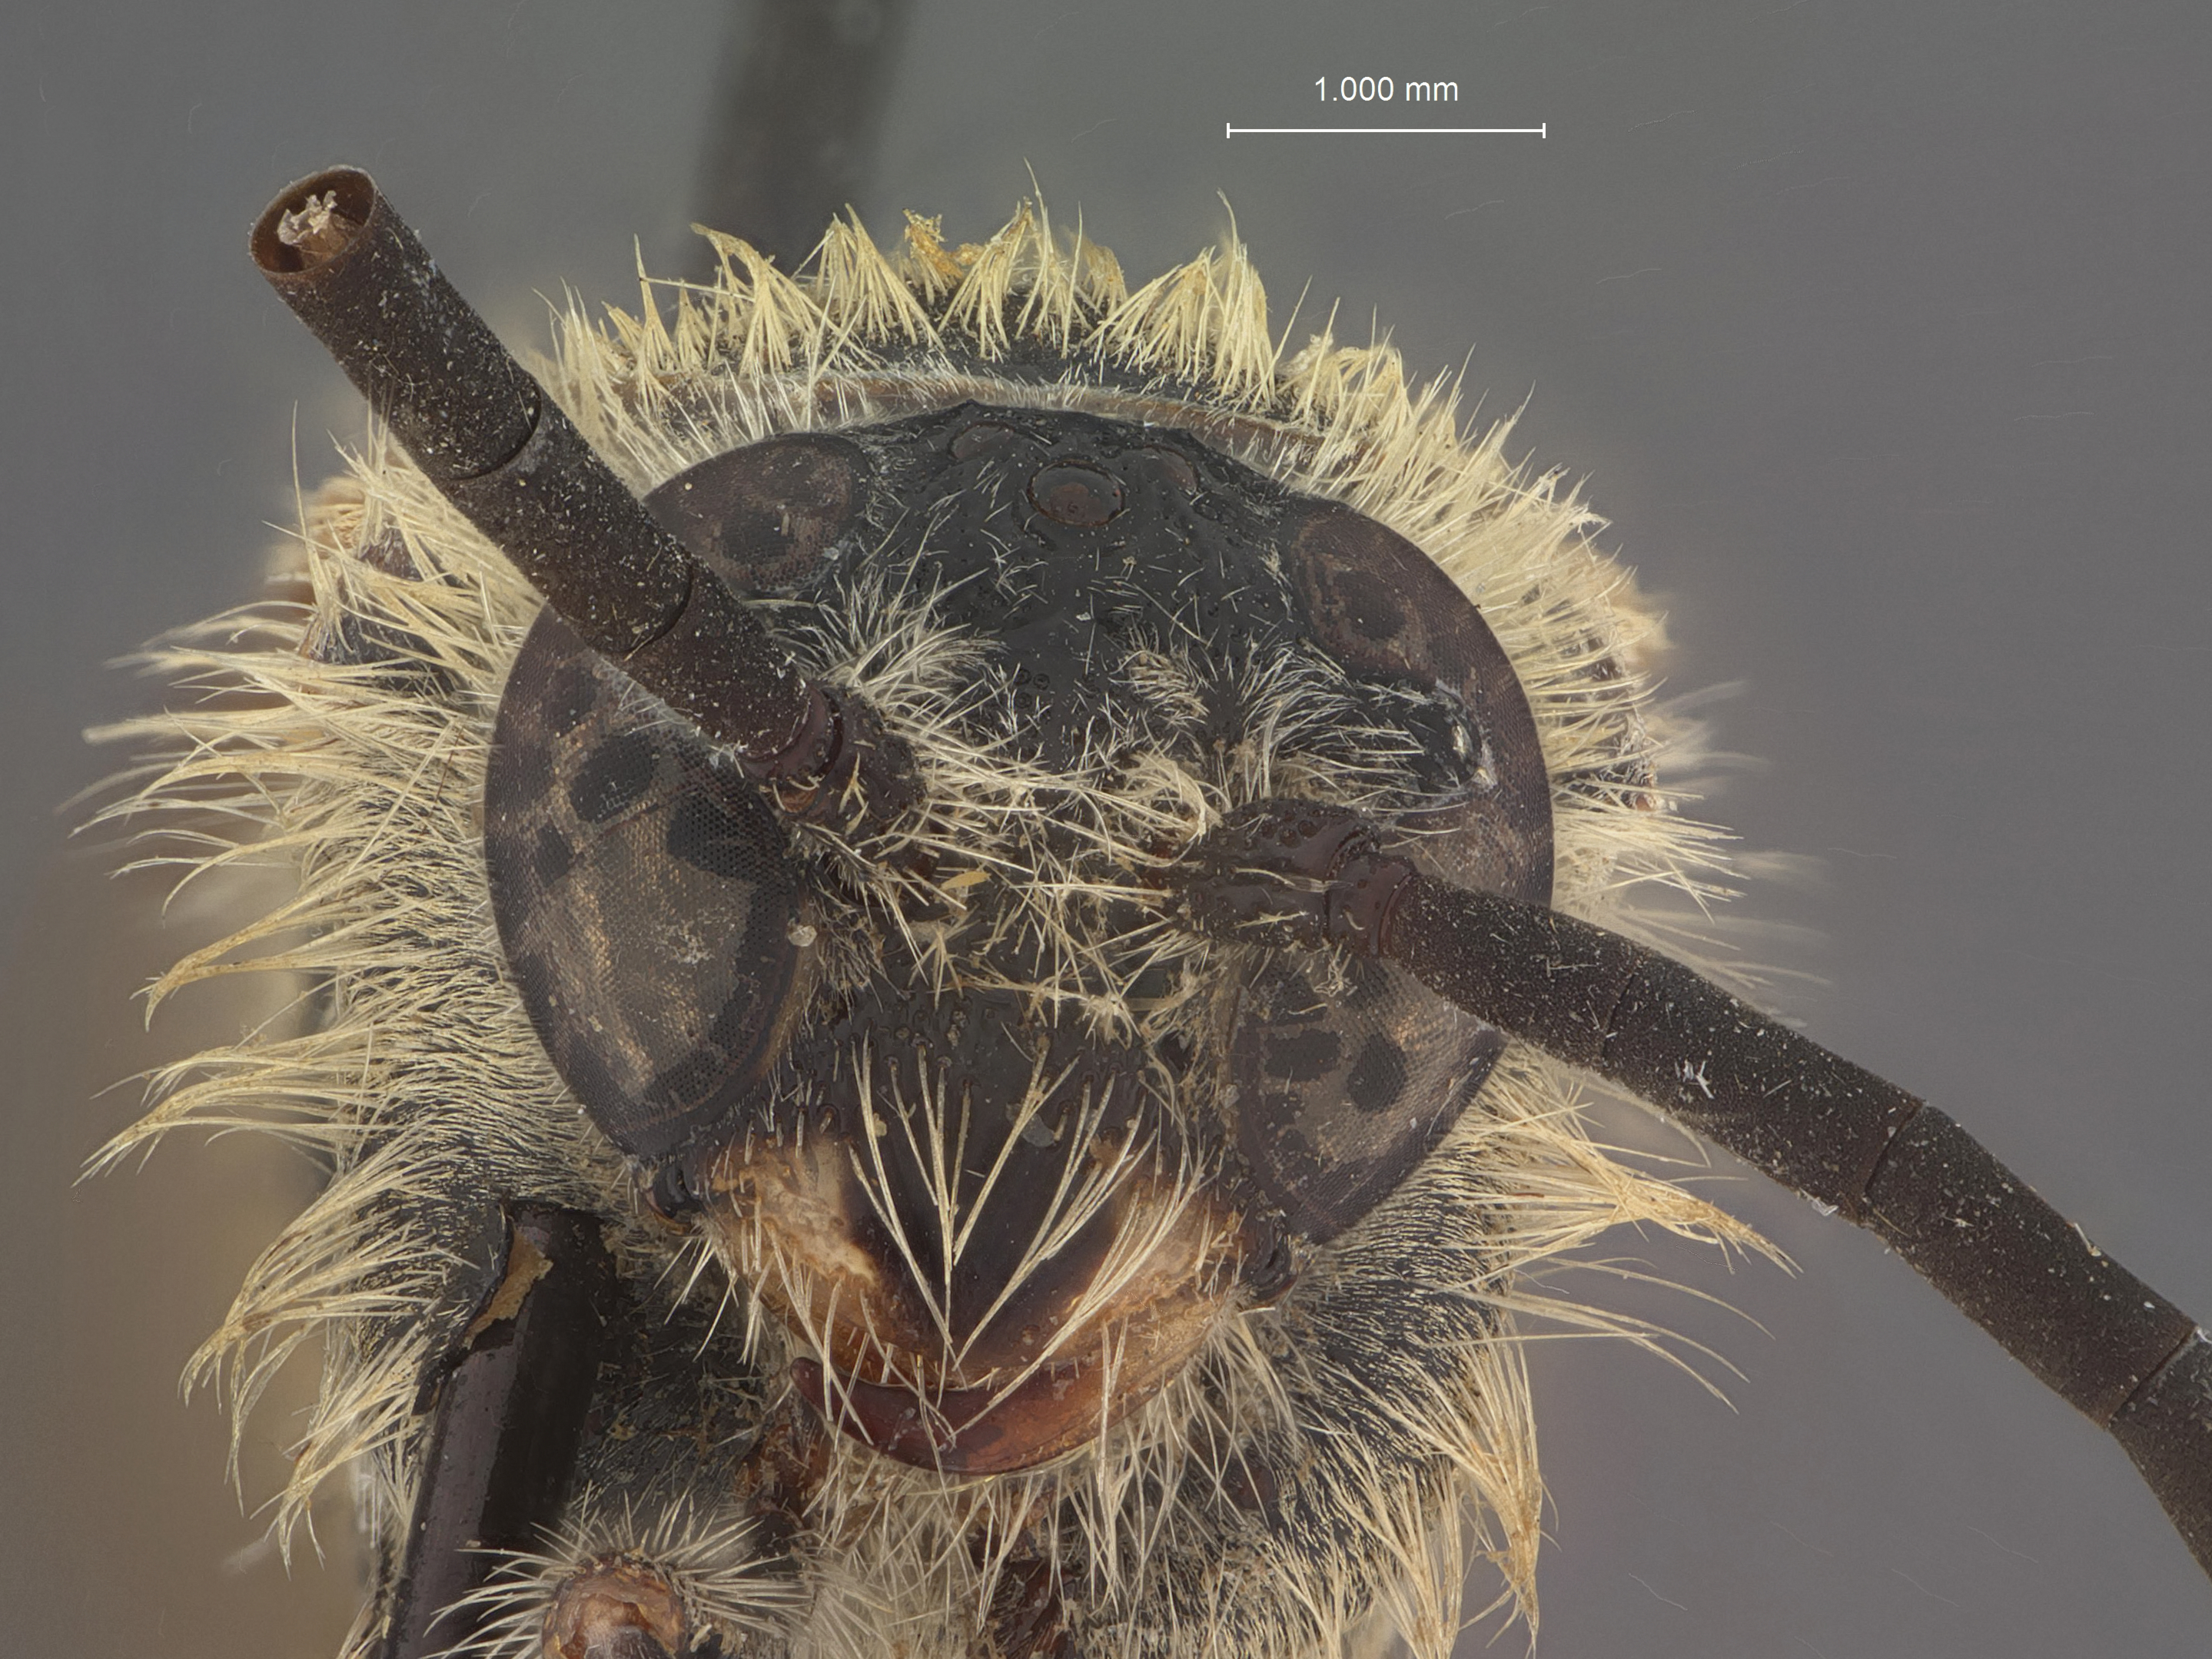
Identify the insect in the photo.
Campsomeris paragrossa
